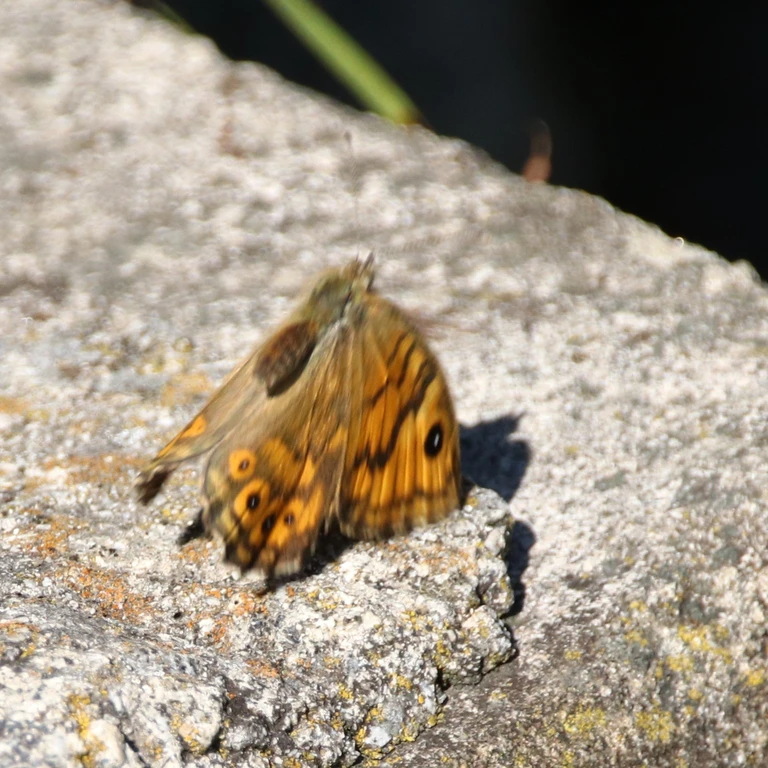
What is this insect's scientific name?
Lasiommata megera (also Pararge megera)
